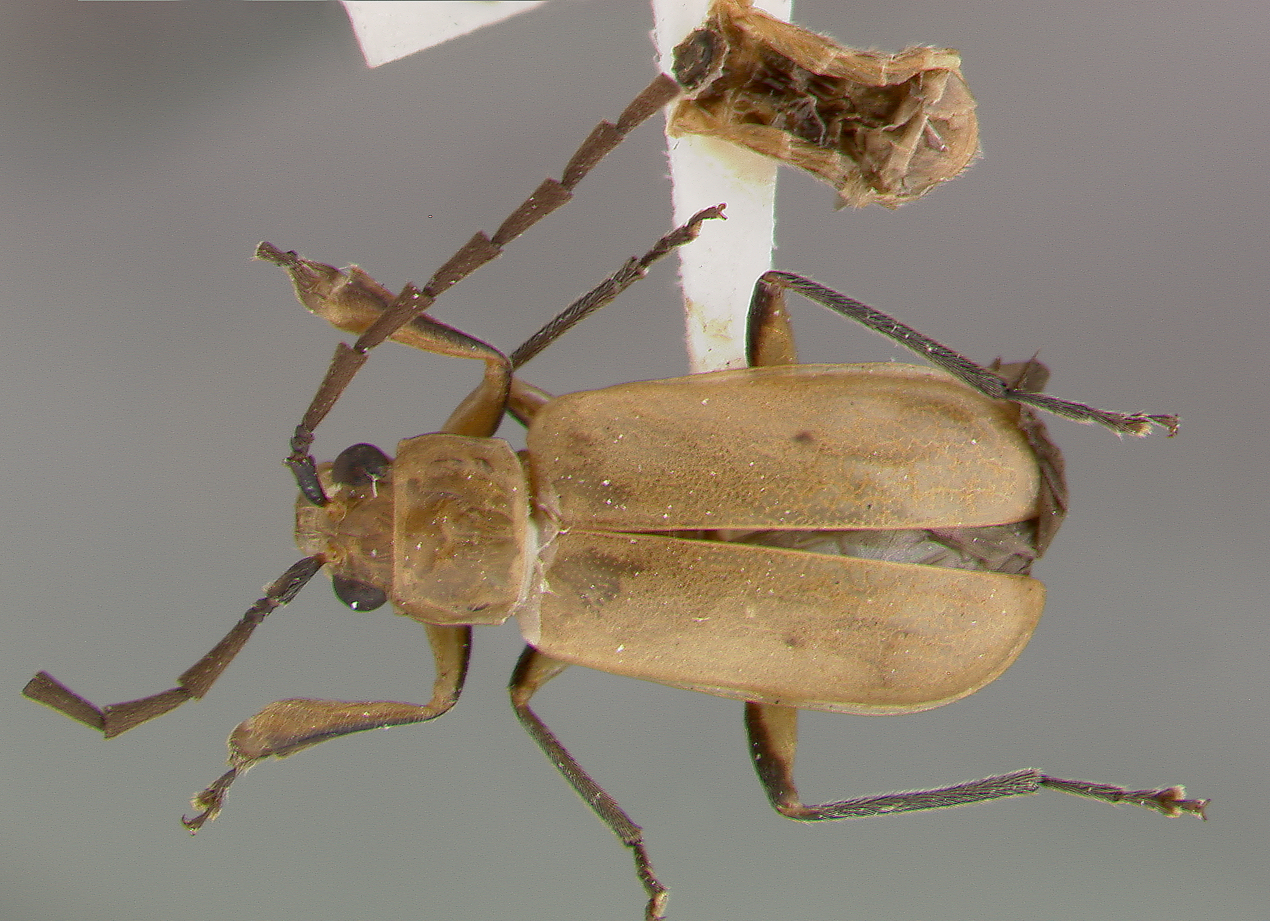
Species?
Platymorpha homoia
